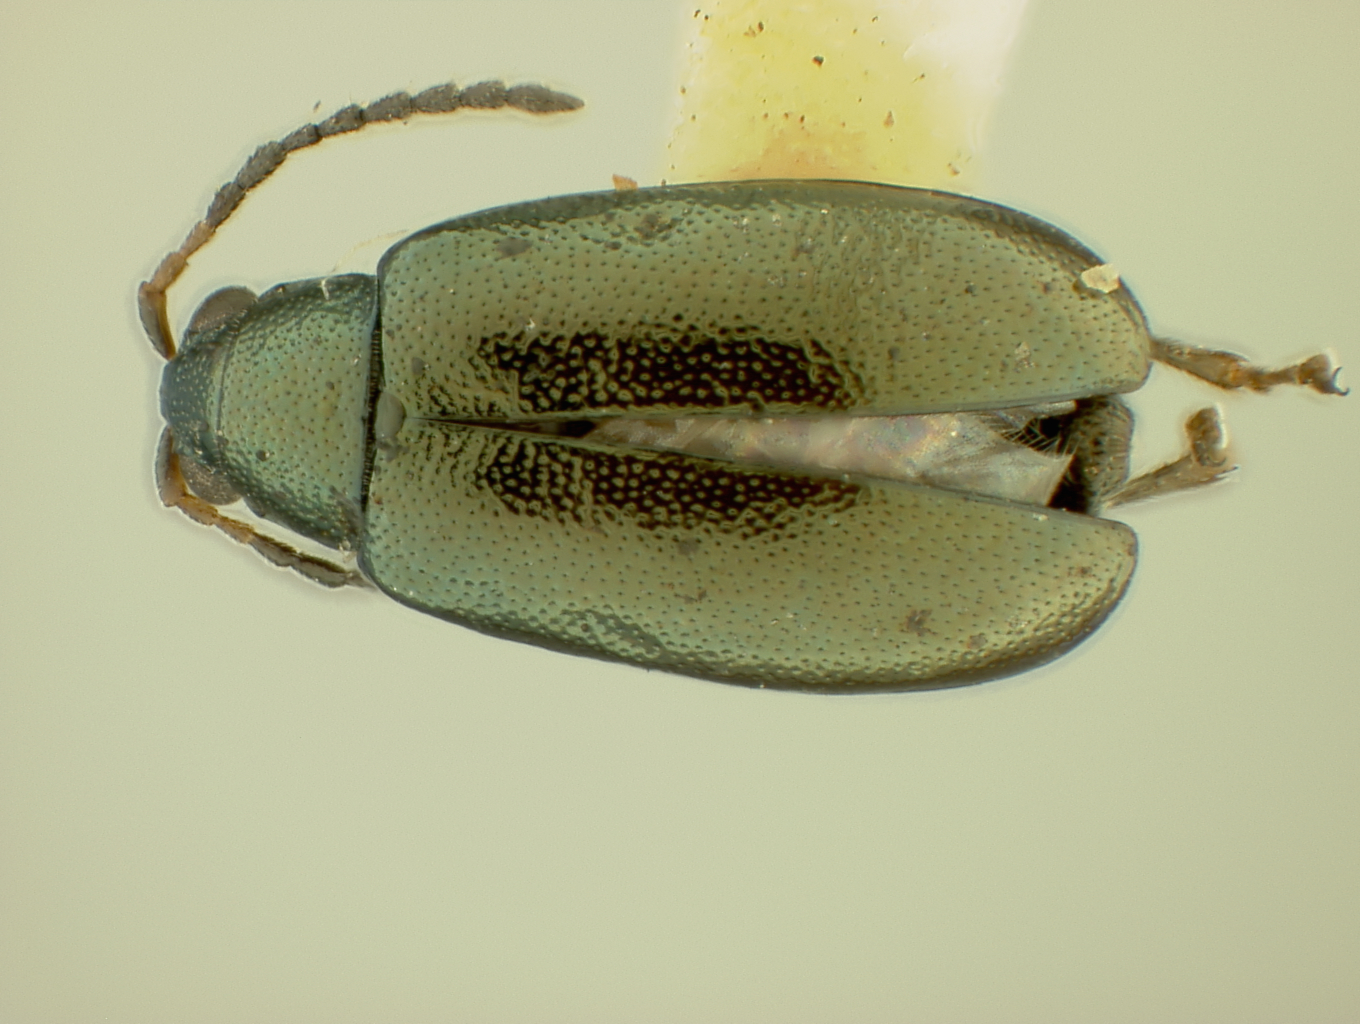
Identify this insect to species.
Phyllotreta prasina
